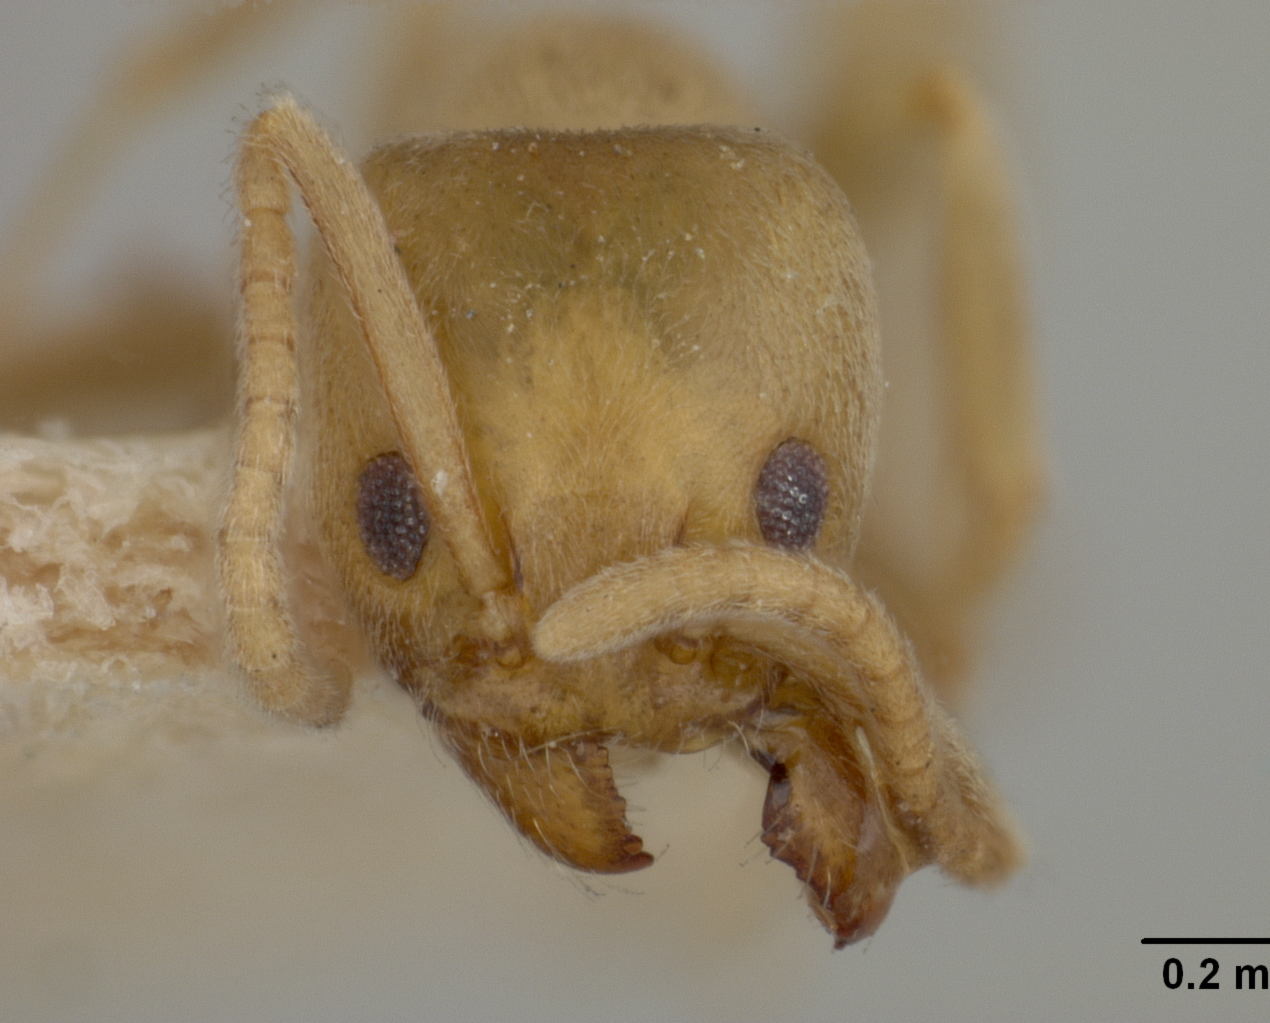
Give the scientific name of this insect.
Iridomyrmex pordescens
